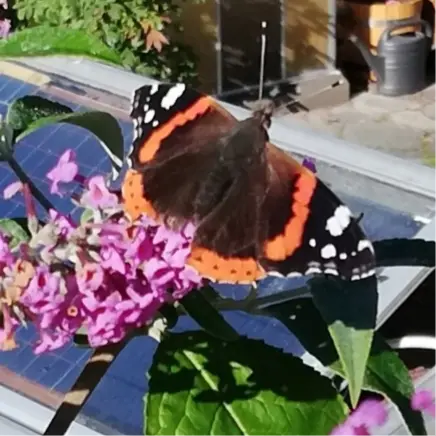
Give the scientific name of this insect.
Vanessa atalanta
